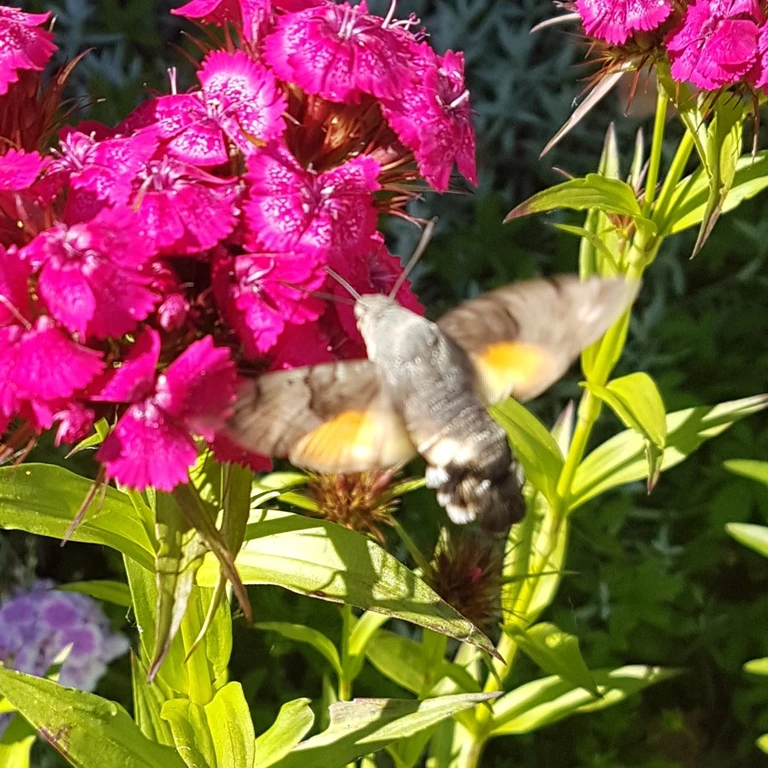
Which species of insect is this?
Macroglossum stellatarum
